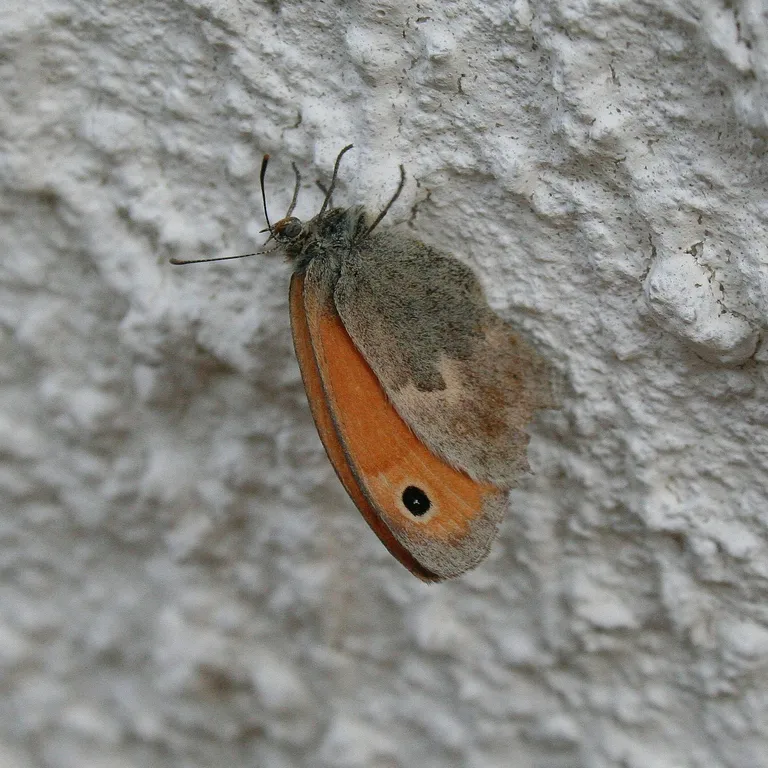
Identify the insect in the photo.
Coenonympha pamphilus
